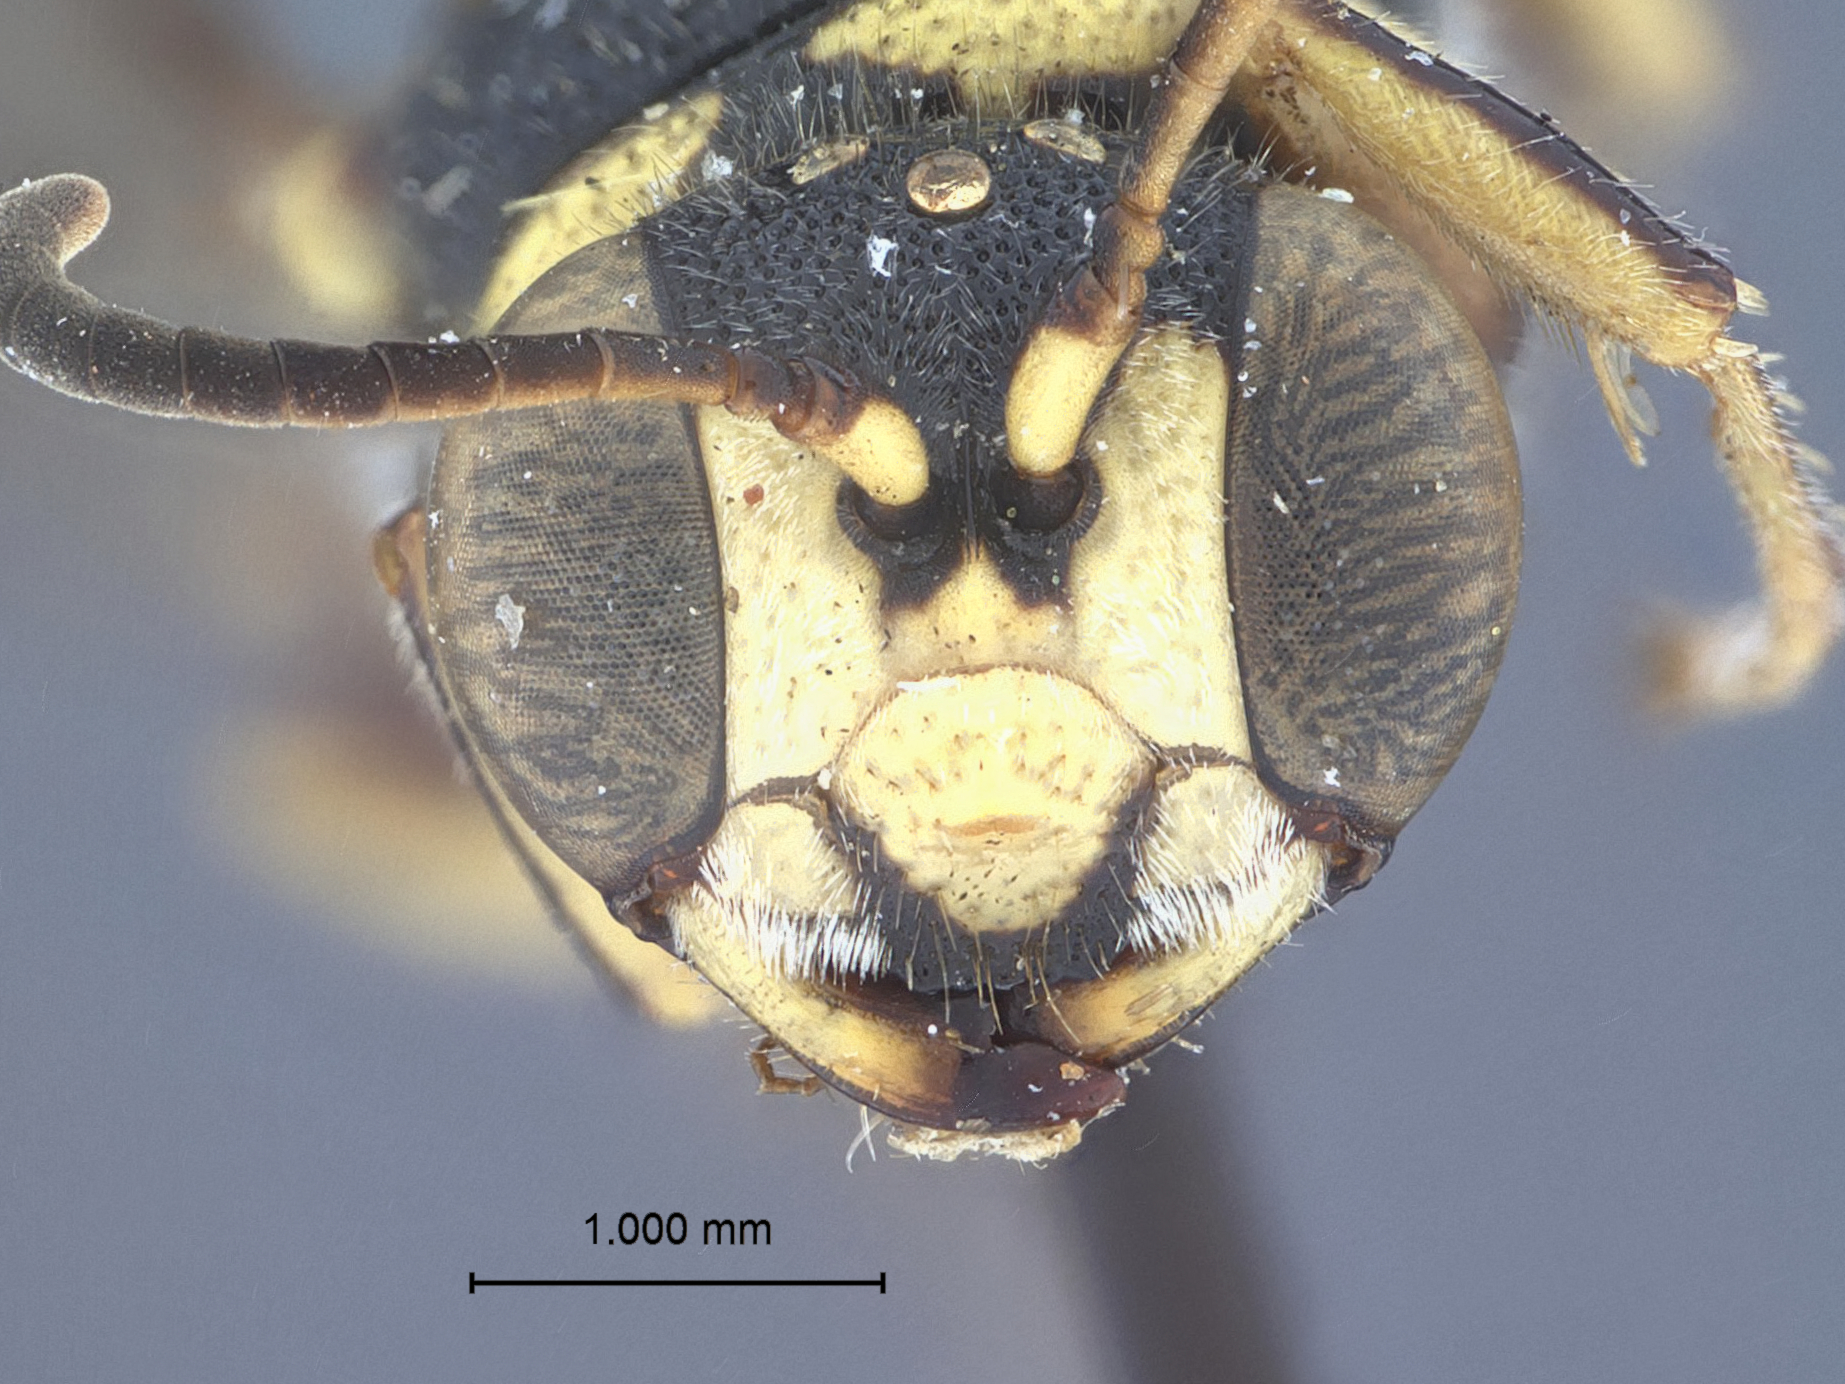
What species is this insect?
Cerceris inselita
